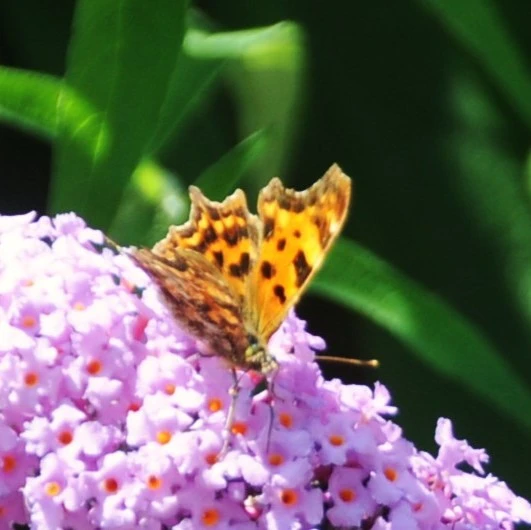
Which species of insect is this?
Polygonia c-album
